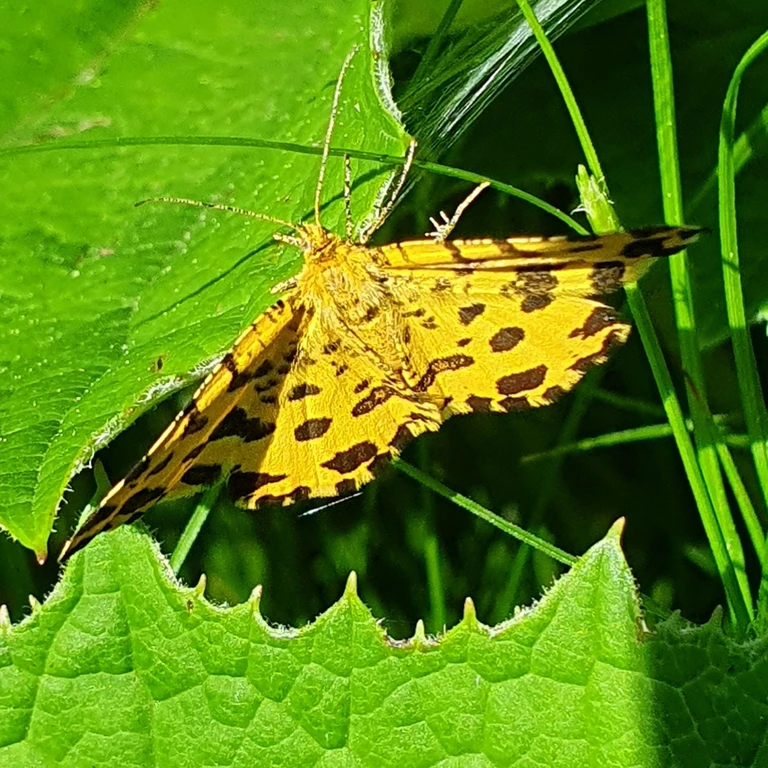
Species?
Pseudopanthera macularia
